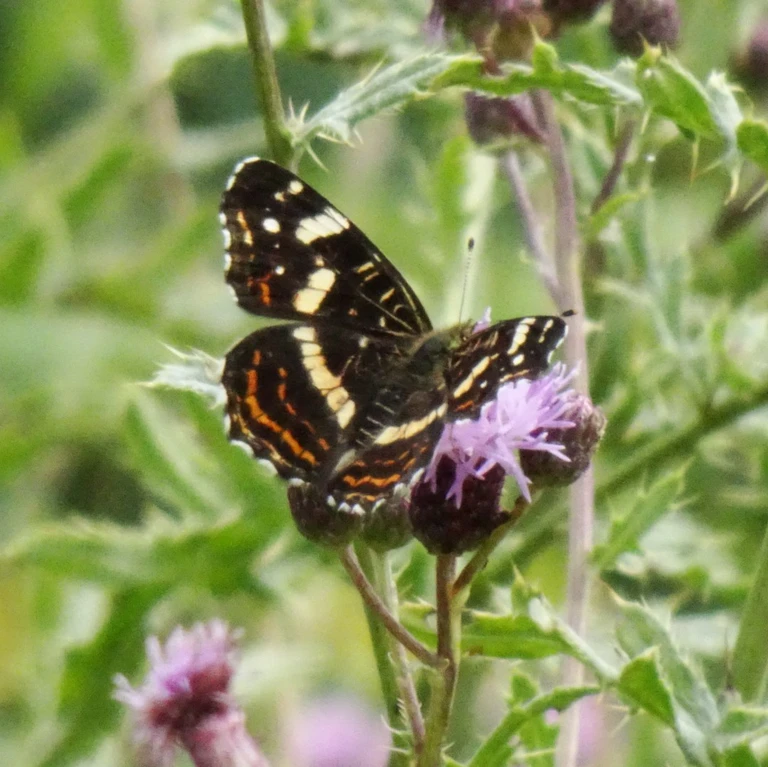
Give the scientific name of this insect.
Araschnia levana
